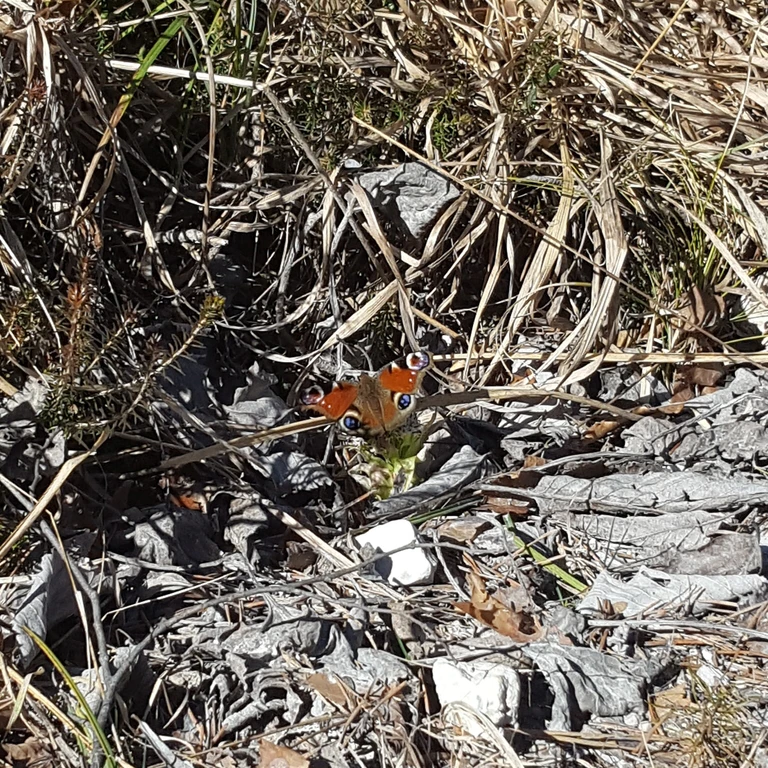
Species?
Aglais io
